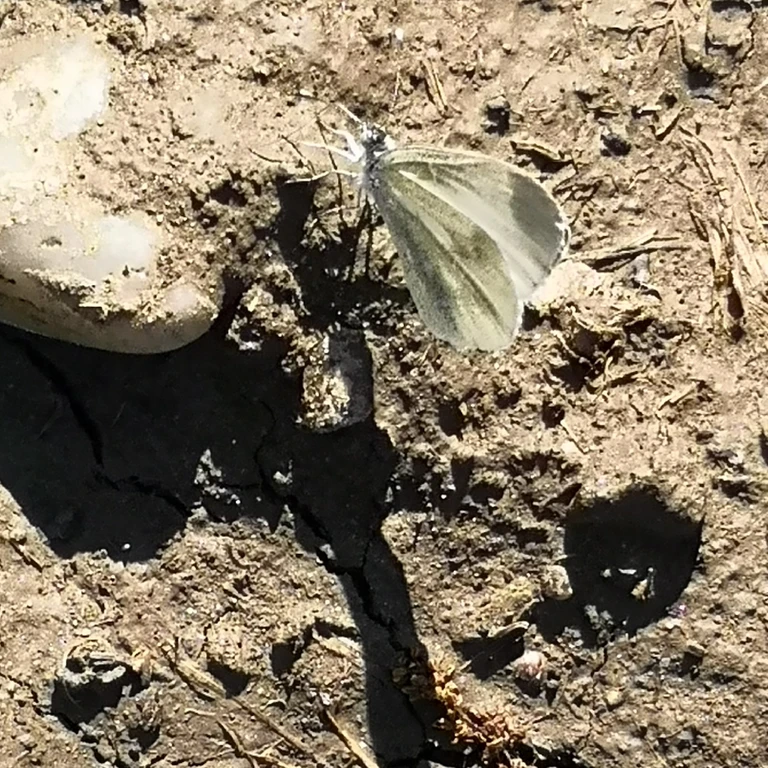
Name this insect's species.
Leptidea sinapis/juvernica
